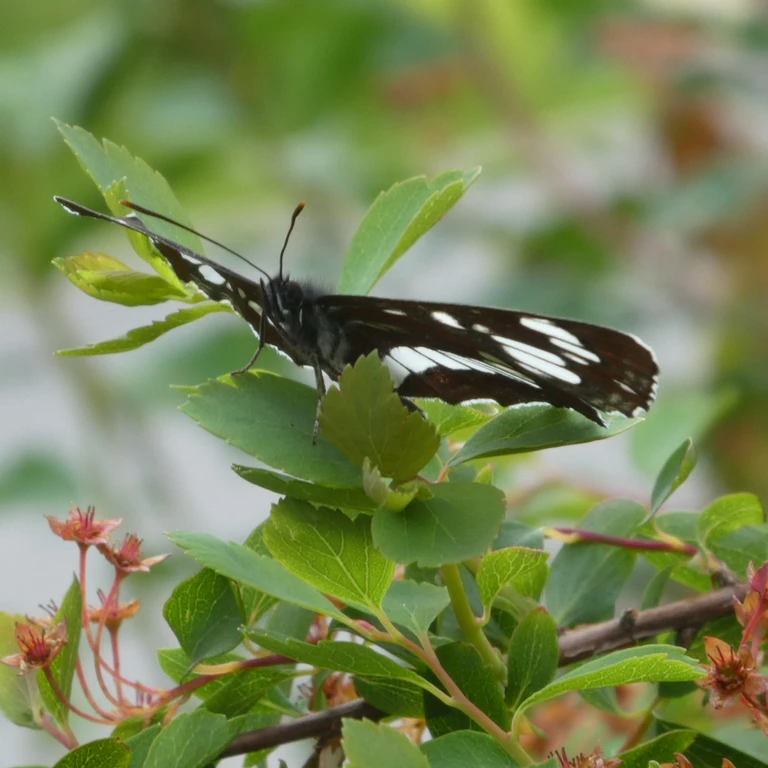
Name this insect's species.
Neptis rivularis
